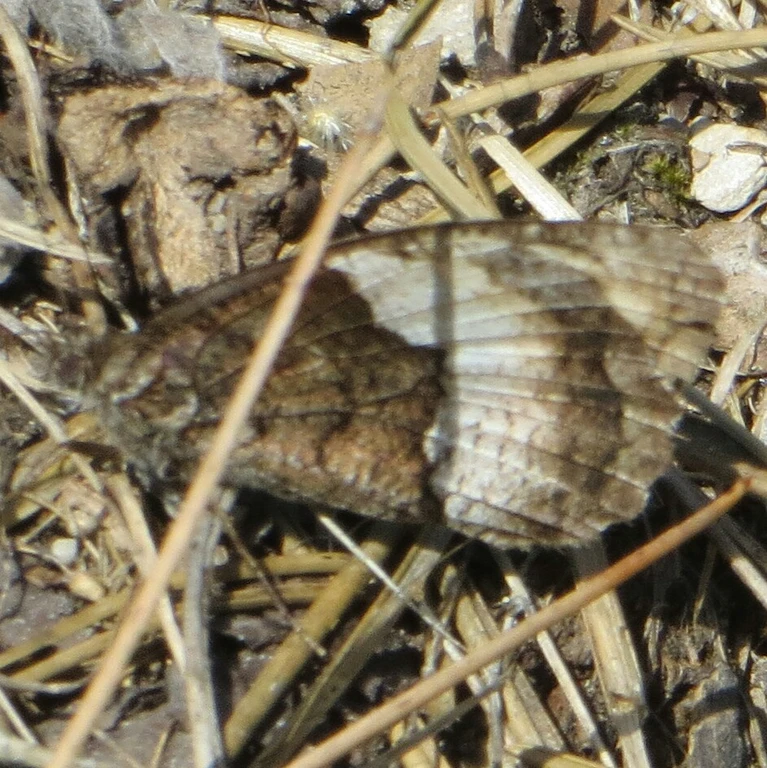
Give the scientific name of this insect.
Hipparchia alcyone
